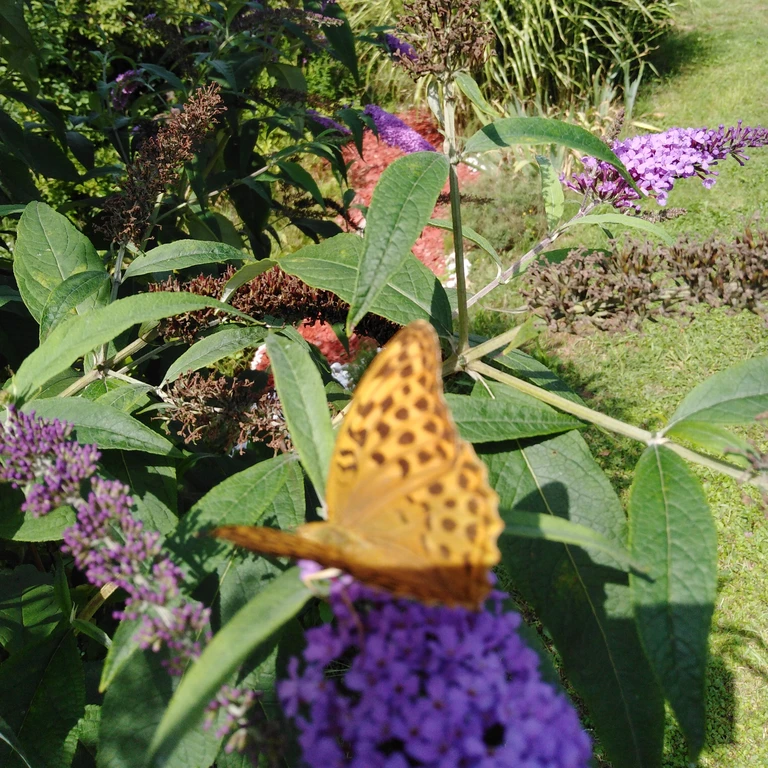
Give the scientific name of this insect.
Argynnis paphia
